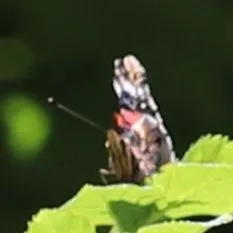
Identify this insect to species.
Vanessa atalanta
